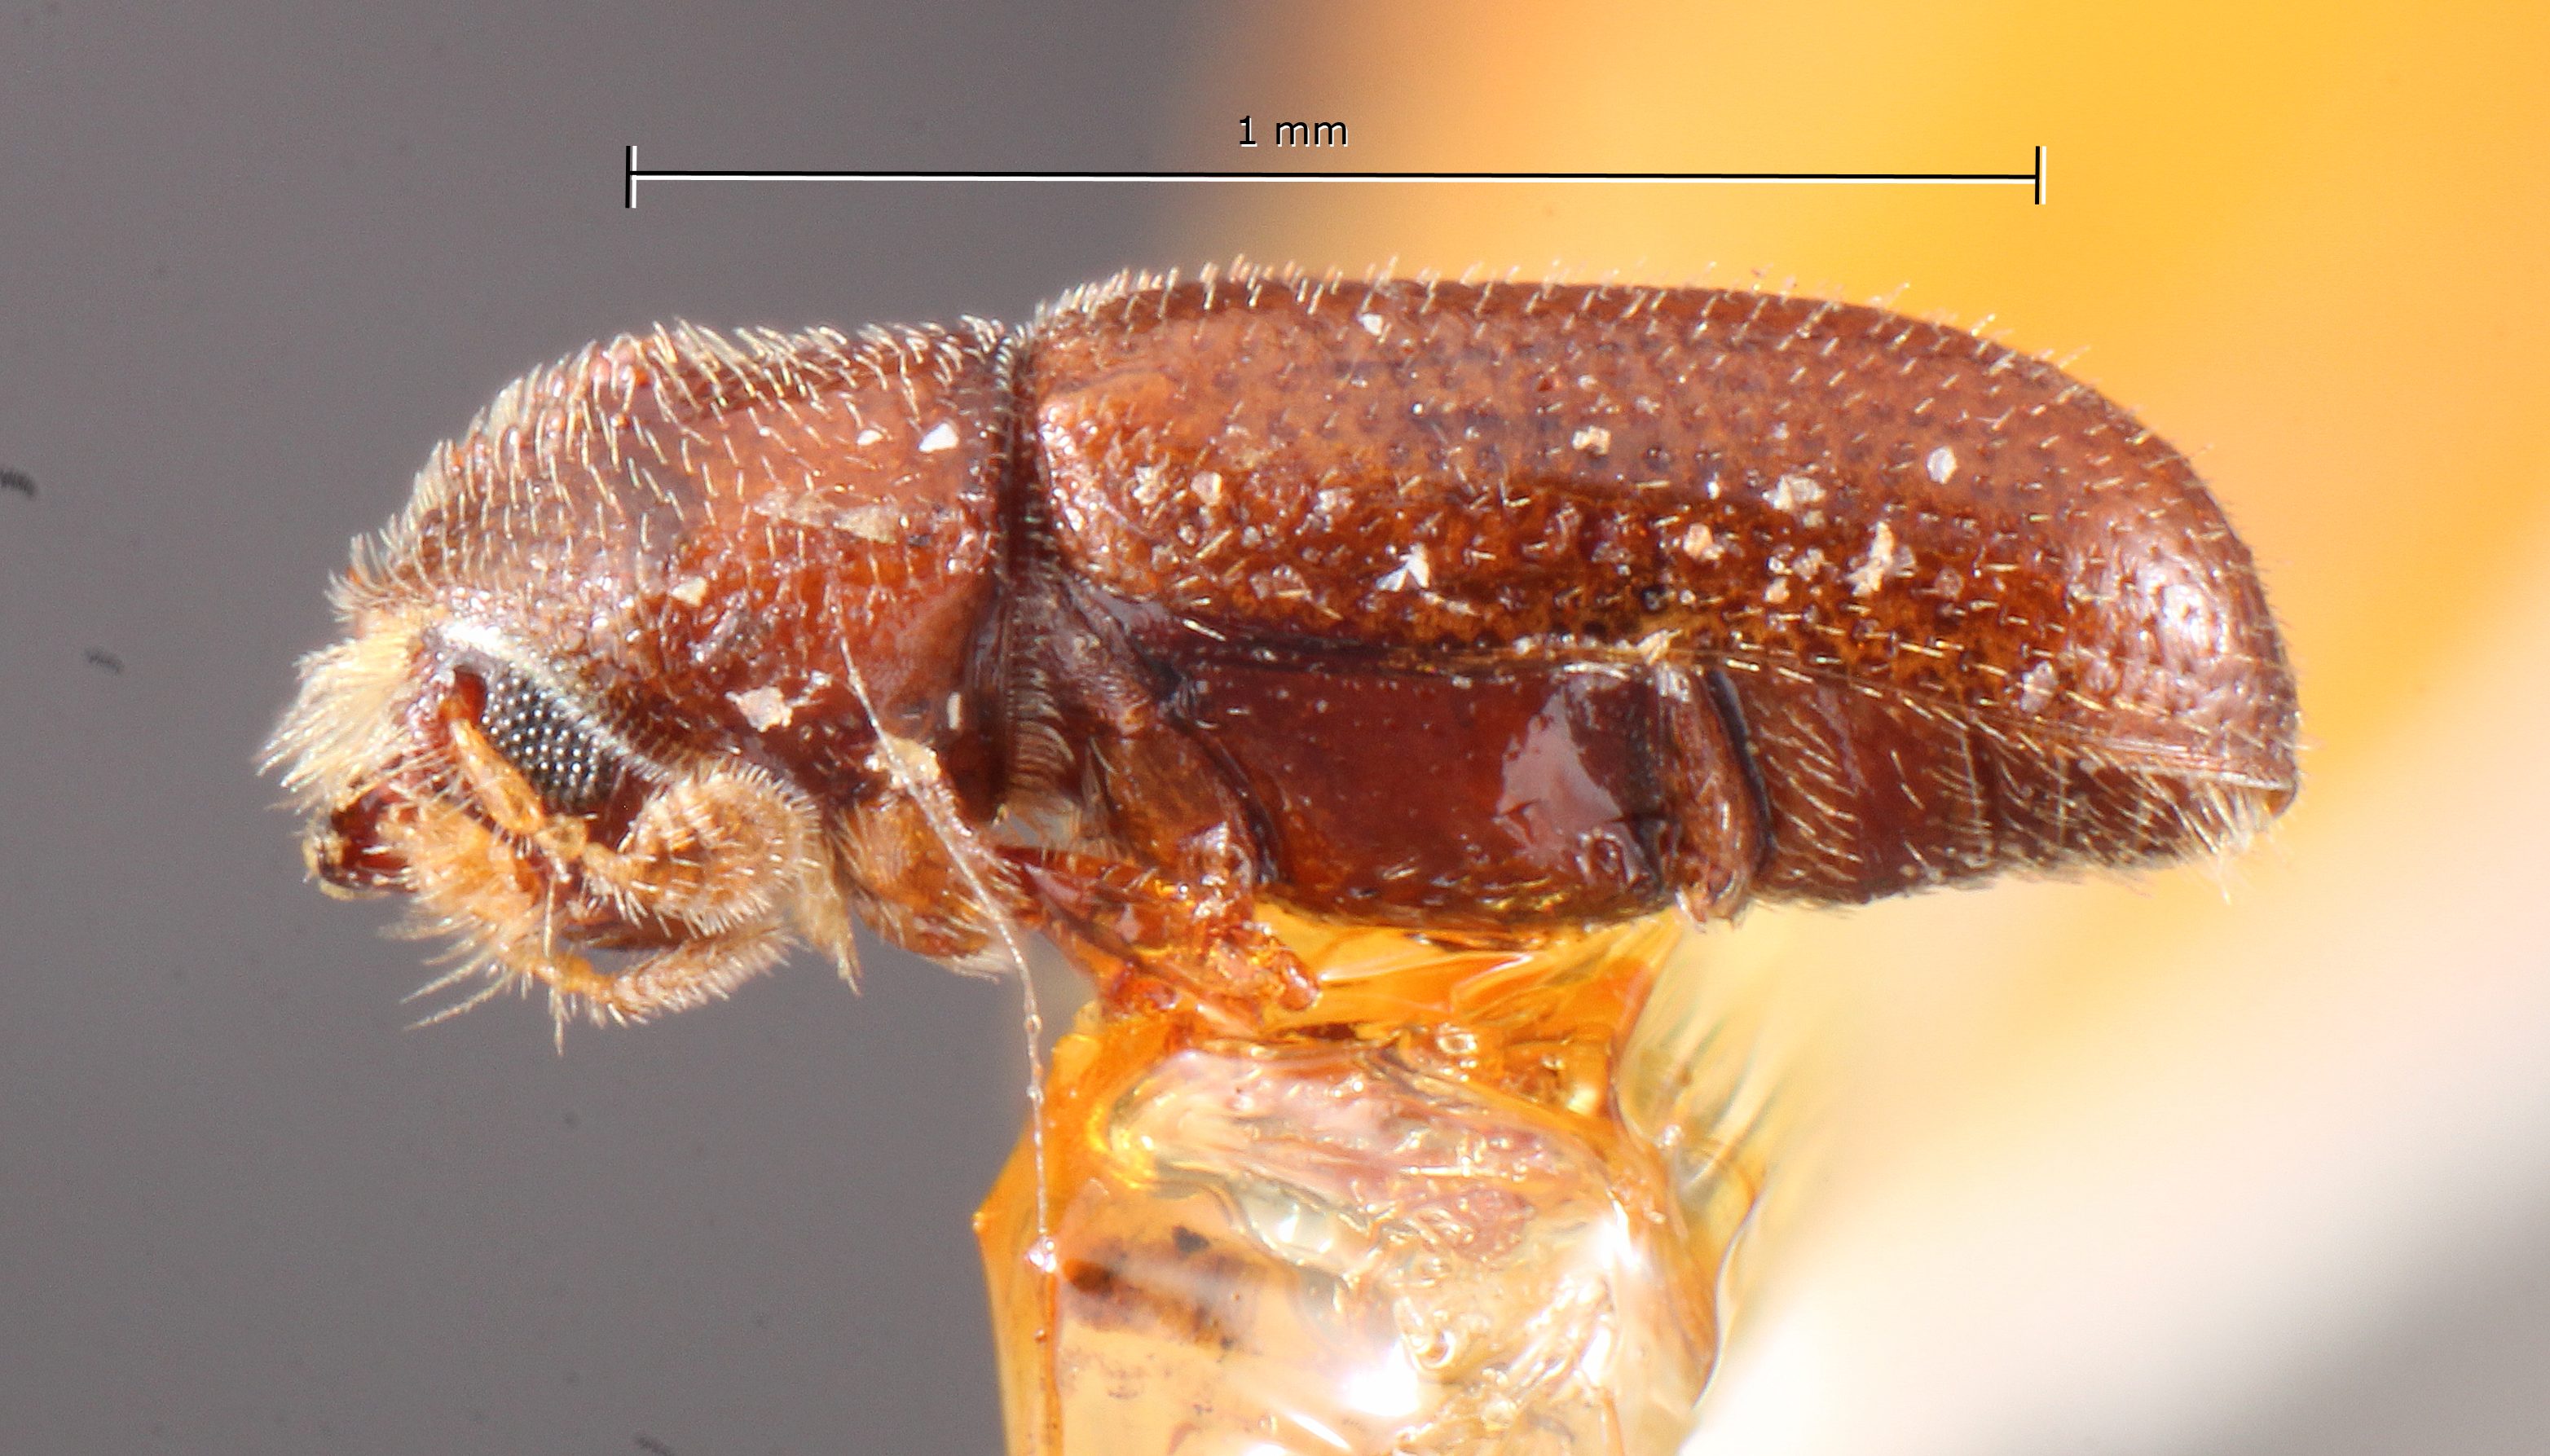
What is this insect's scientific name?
Pityophthorus monophyllae
